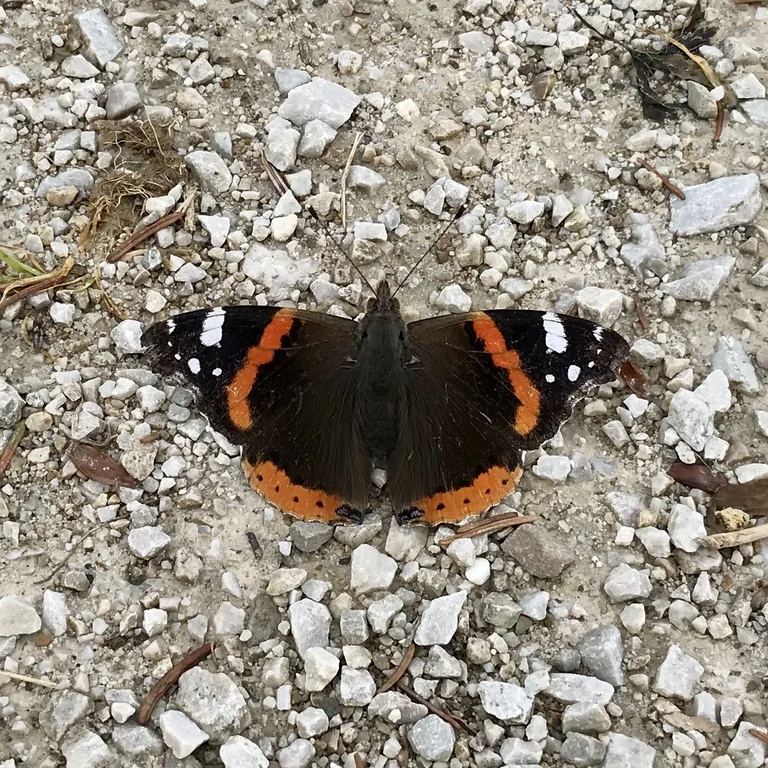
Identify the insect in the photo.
Vanessa atalanta
